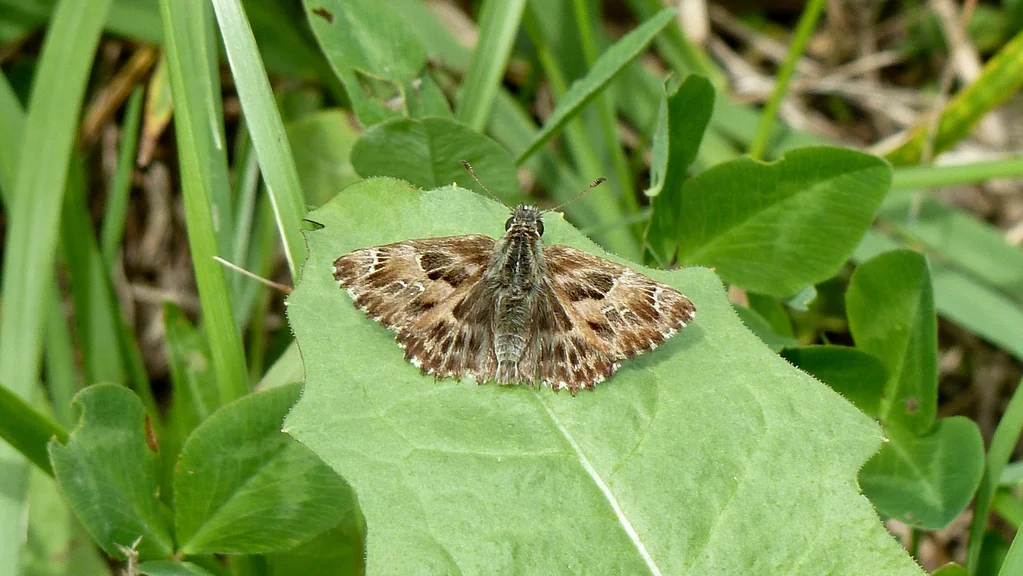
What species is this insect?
Carcharodus alceae
